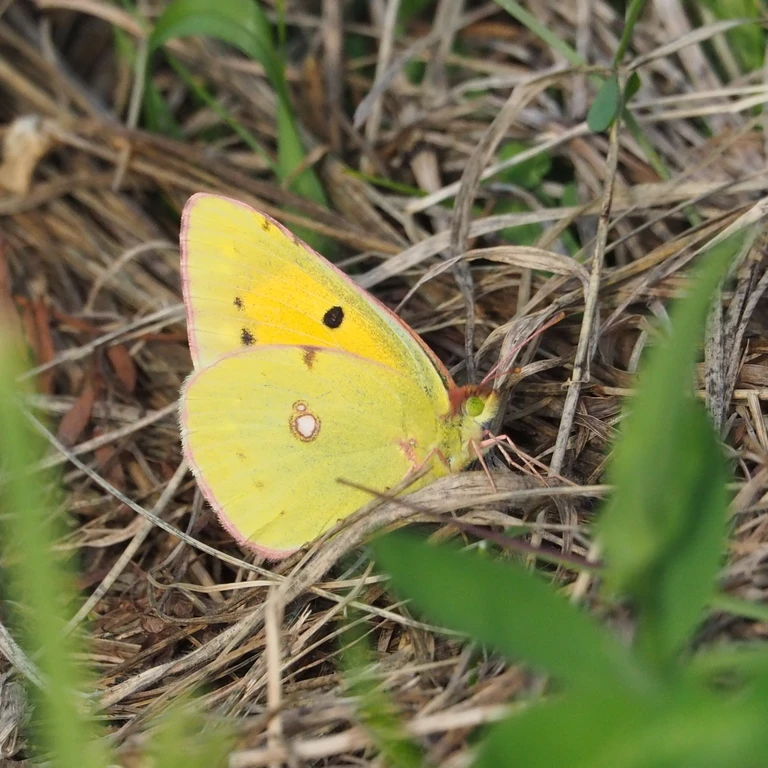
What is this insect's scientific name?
Colias croceus
